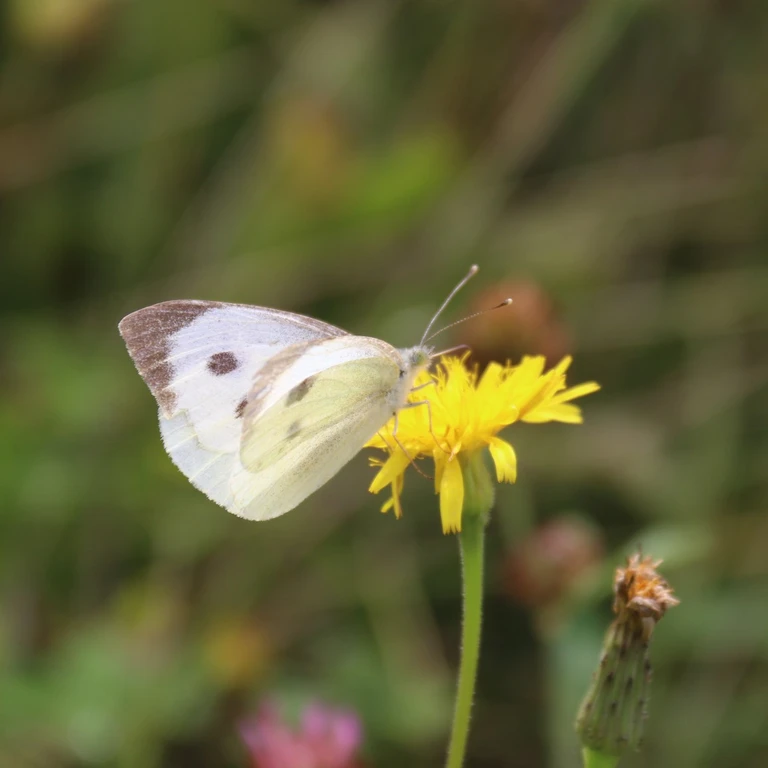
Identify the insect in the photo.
Pieris brassicae
